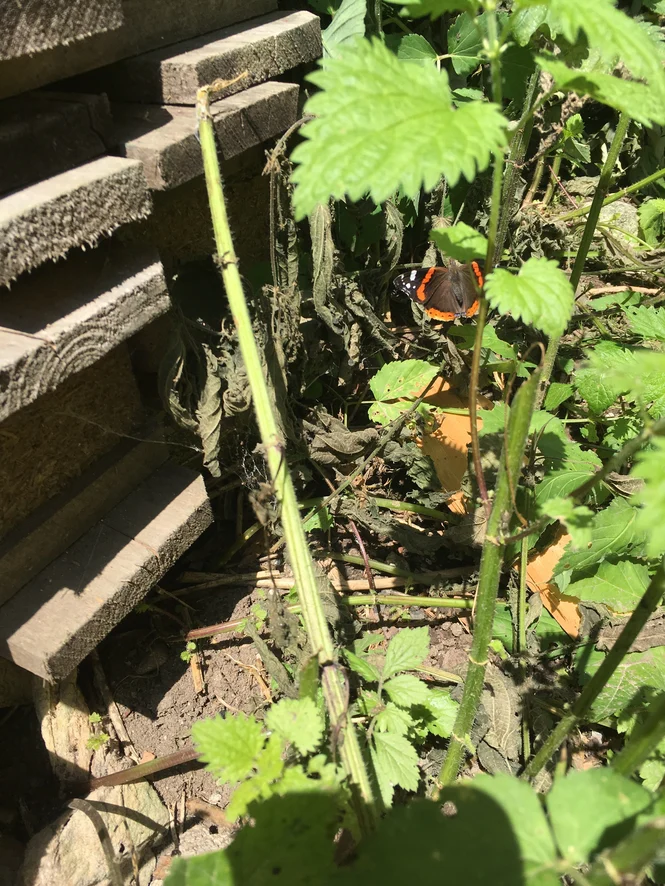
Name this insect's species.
Vanessa atalanta
